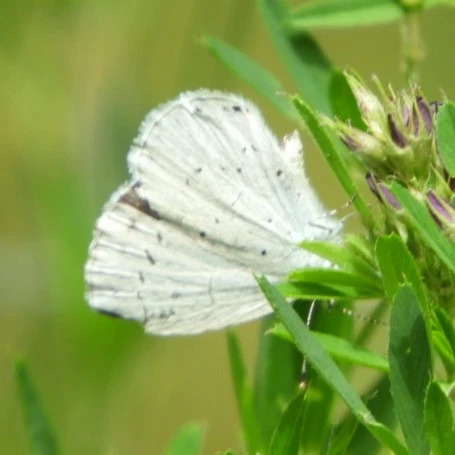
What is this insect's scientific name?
Celastrina argiolus
